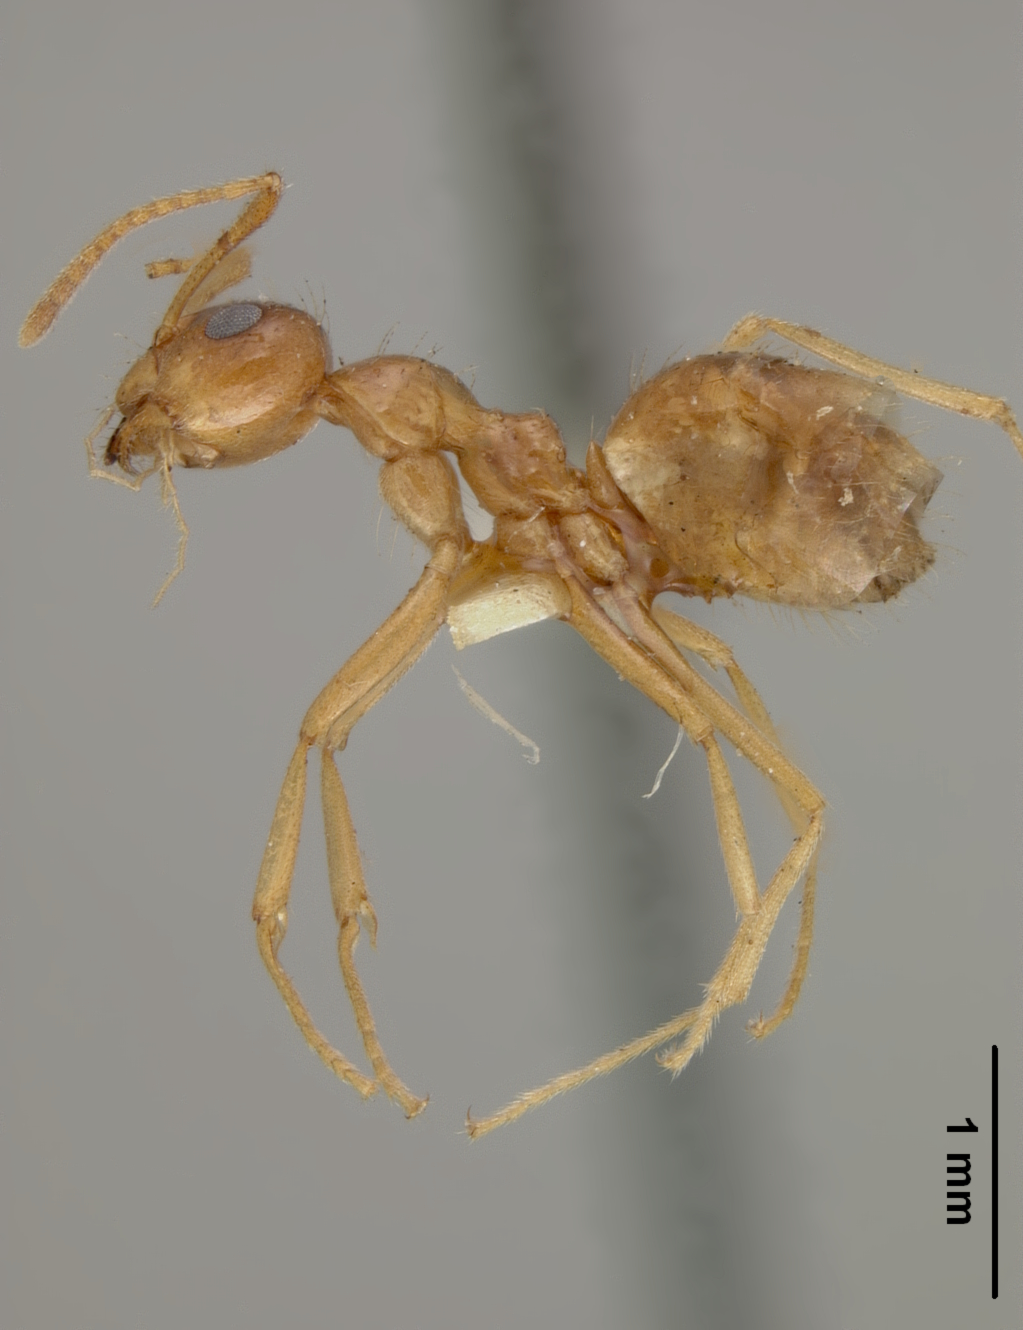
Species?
Prenolepis imparis
